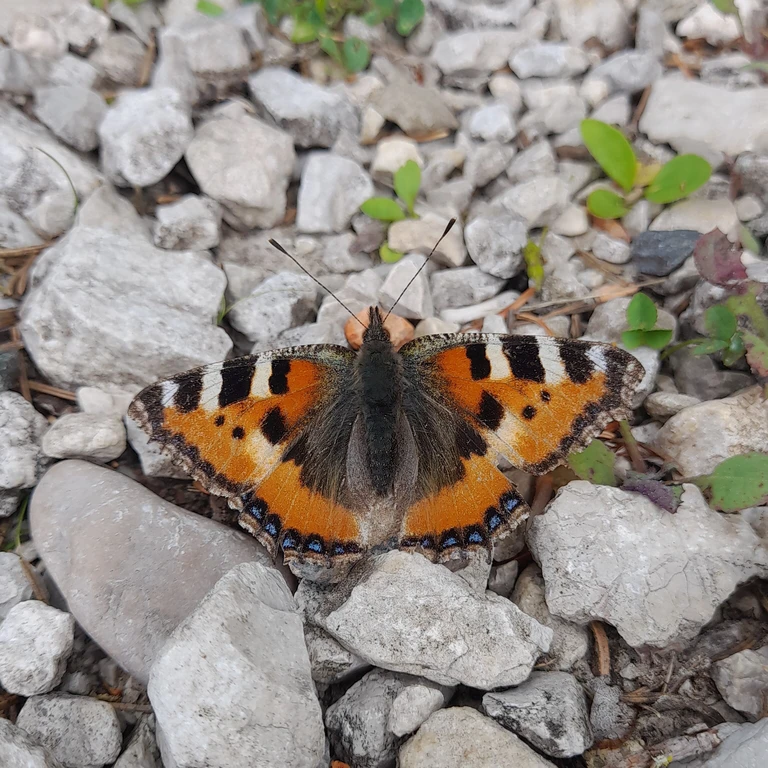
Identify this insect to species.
Aglais urticae
